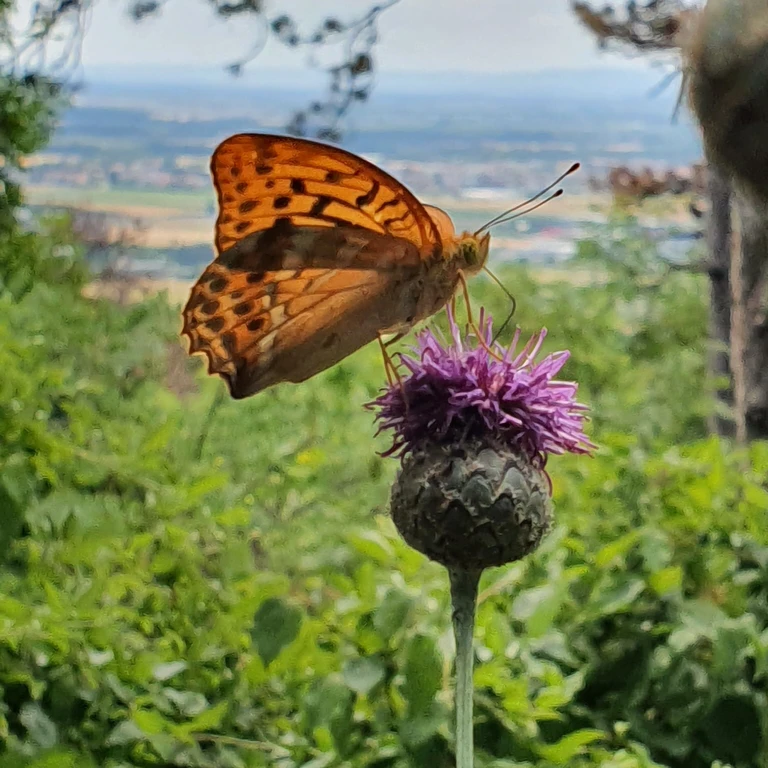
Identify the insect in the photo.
Argynnis paphia
